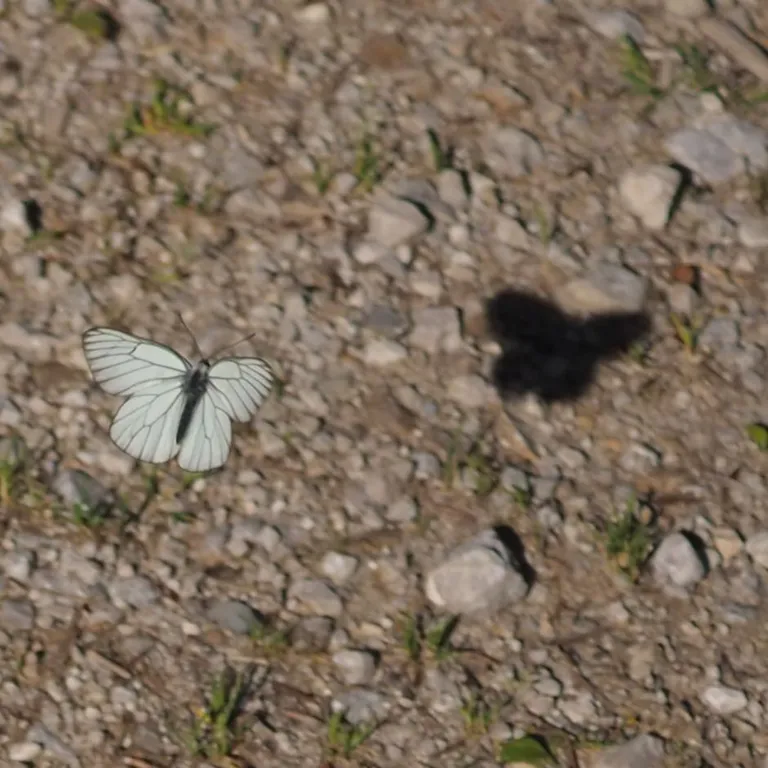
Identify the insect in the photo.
Aporia crataegi
